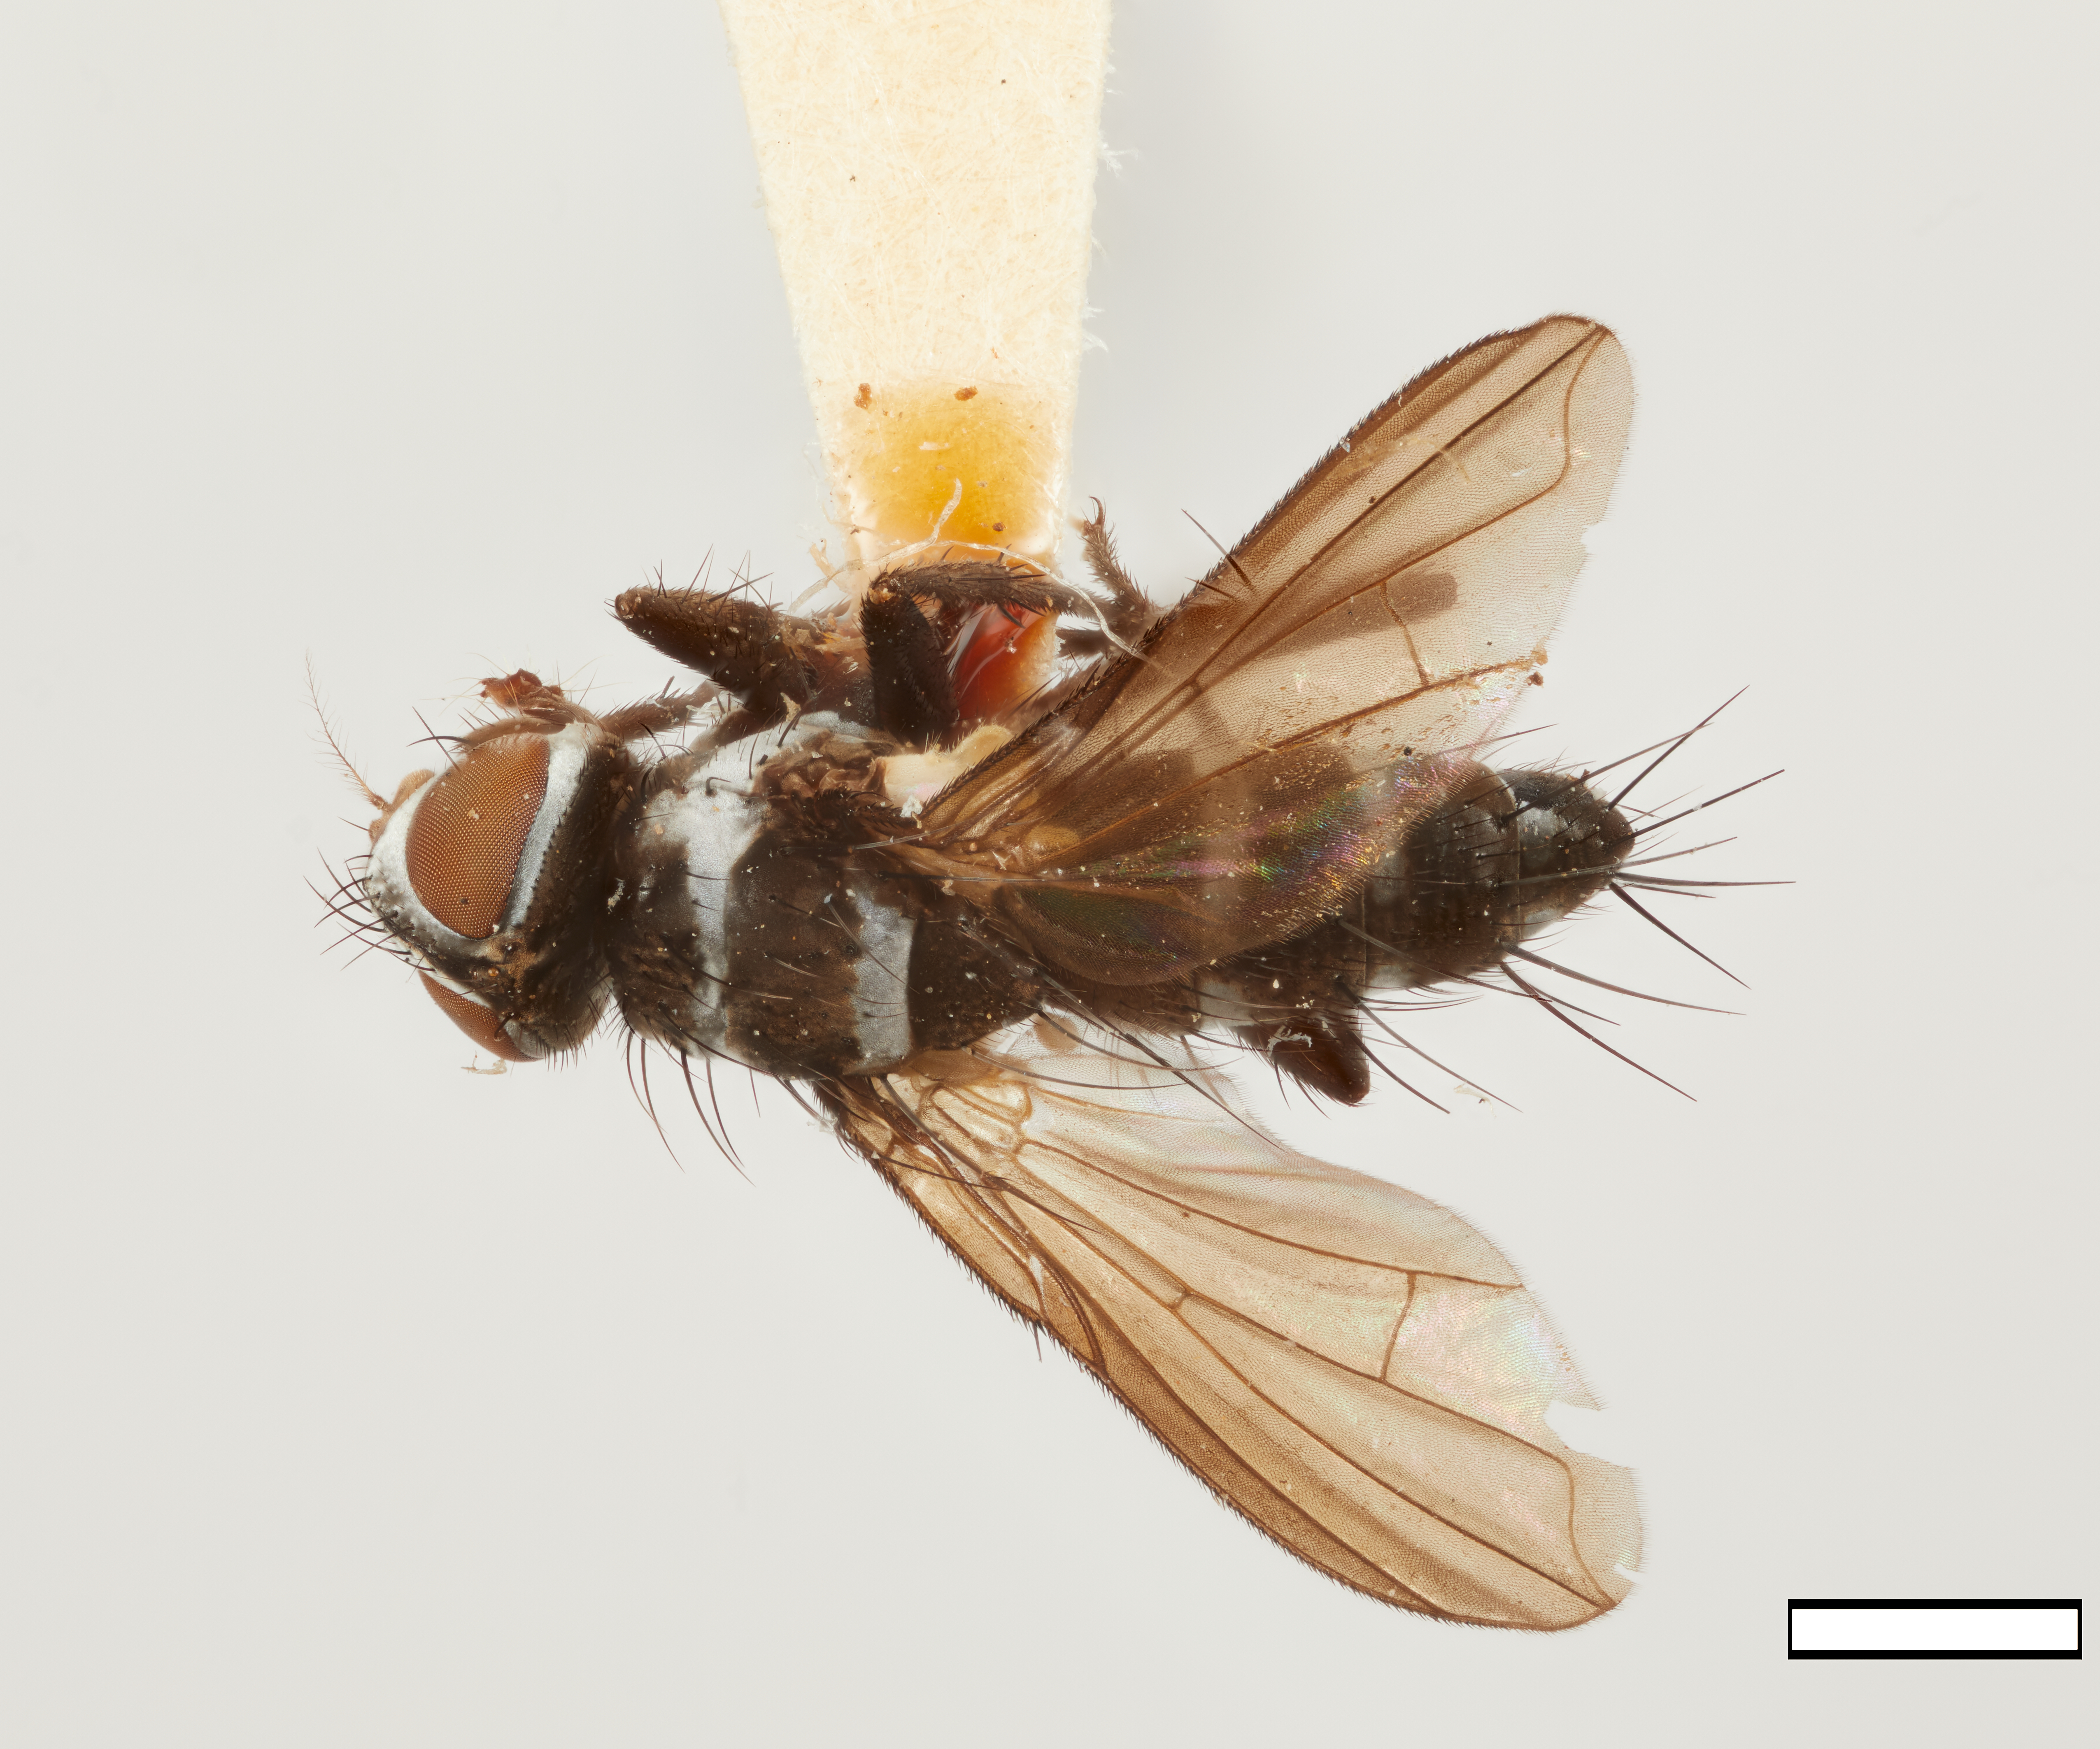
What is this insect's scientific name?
Callesthes histrio
